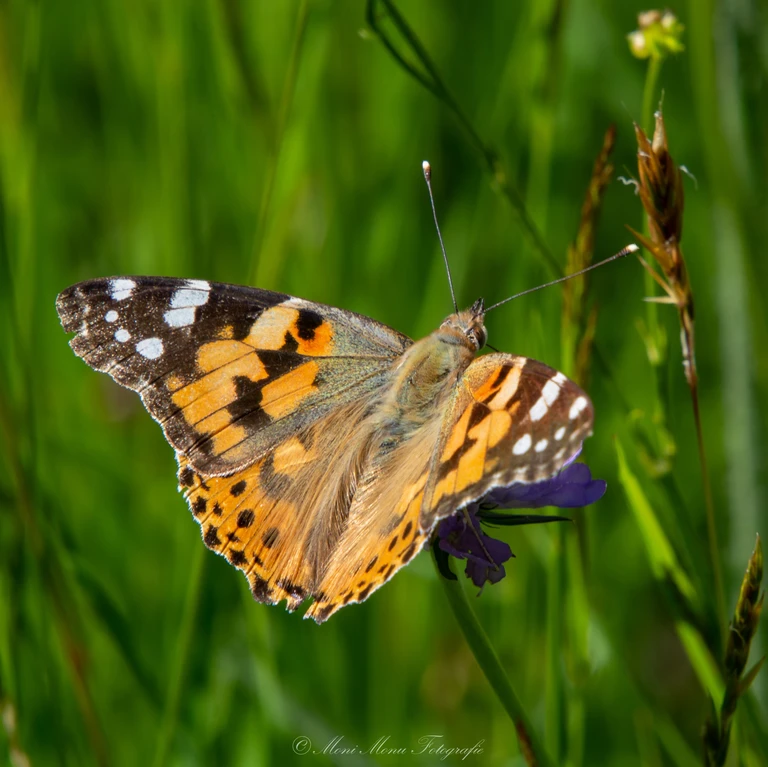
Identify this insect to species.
Vanessa cardui
